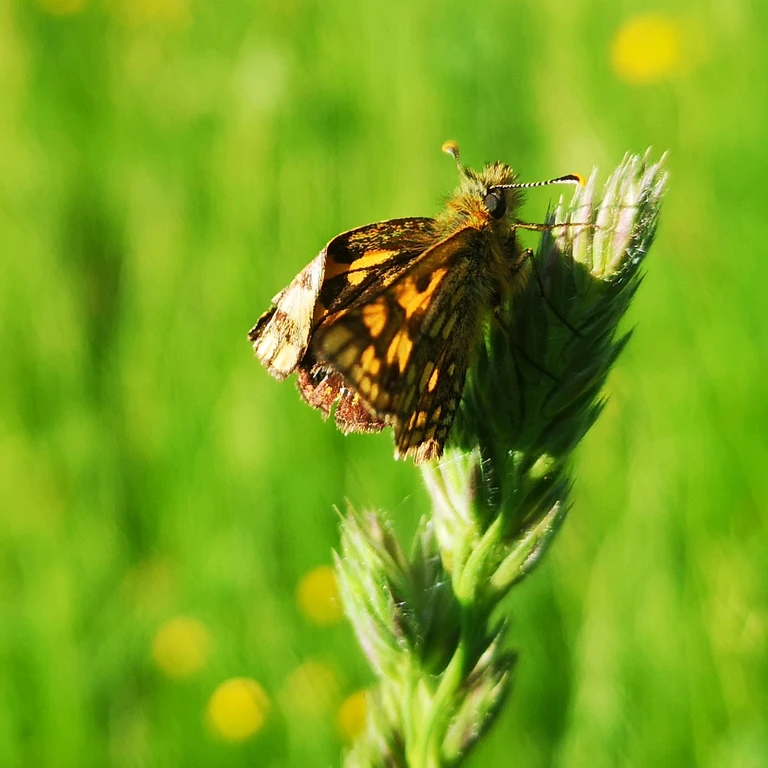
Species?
Carterocephalus palaemon
